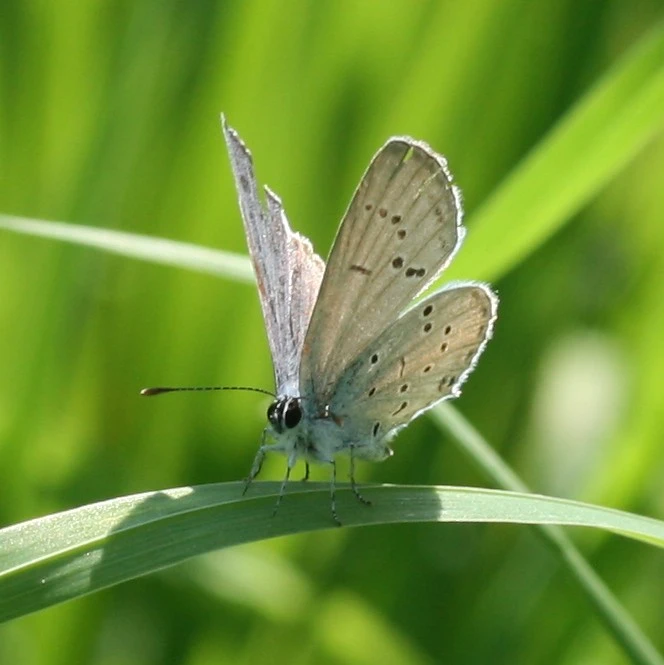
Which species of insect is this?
Cupido decolorata (also Elkalyce decolorata)
